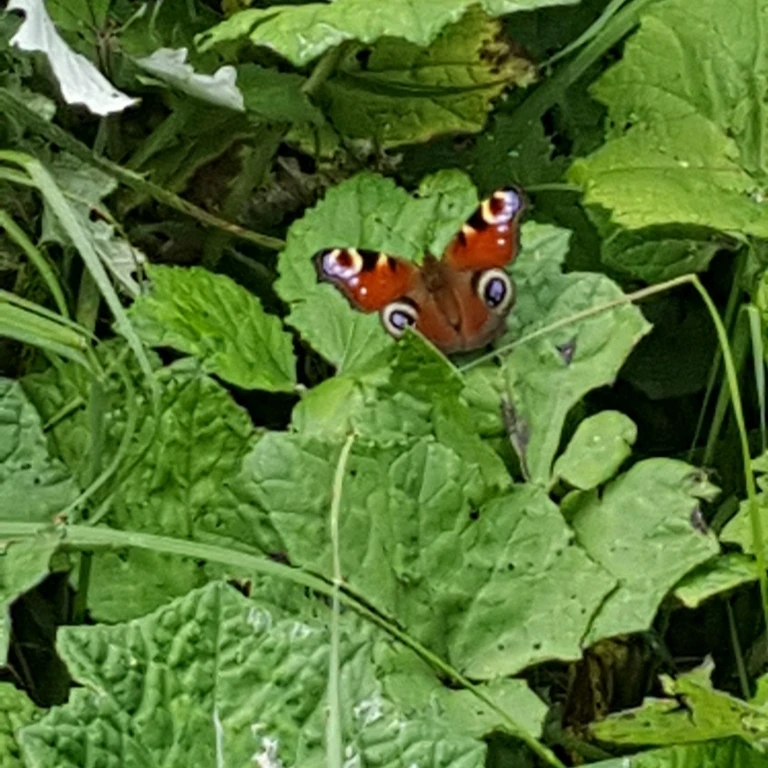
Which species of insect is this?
Aglais io
